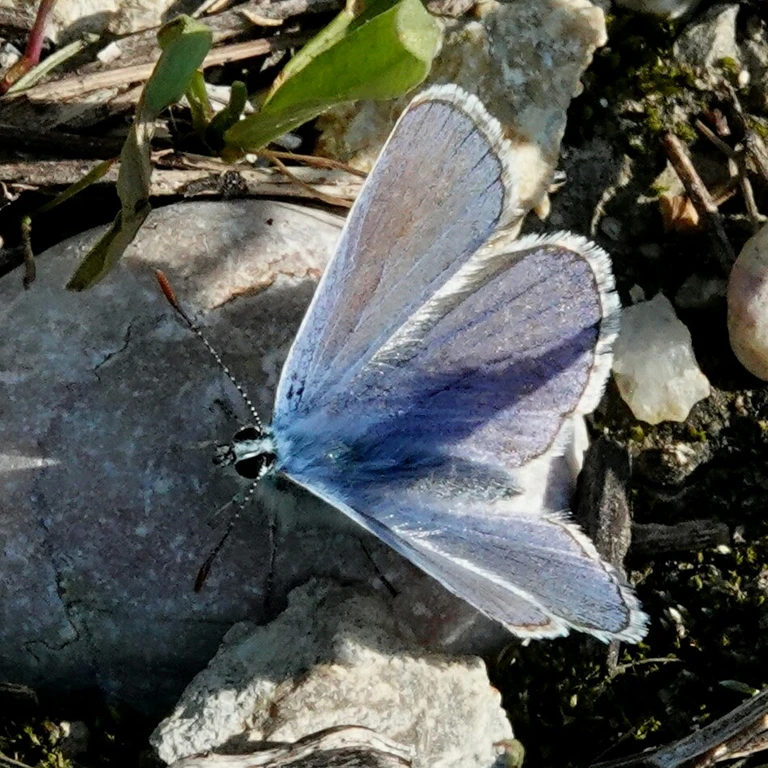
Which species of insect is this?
Polyommatus icarus
